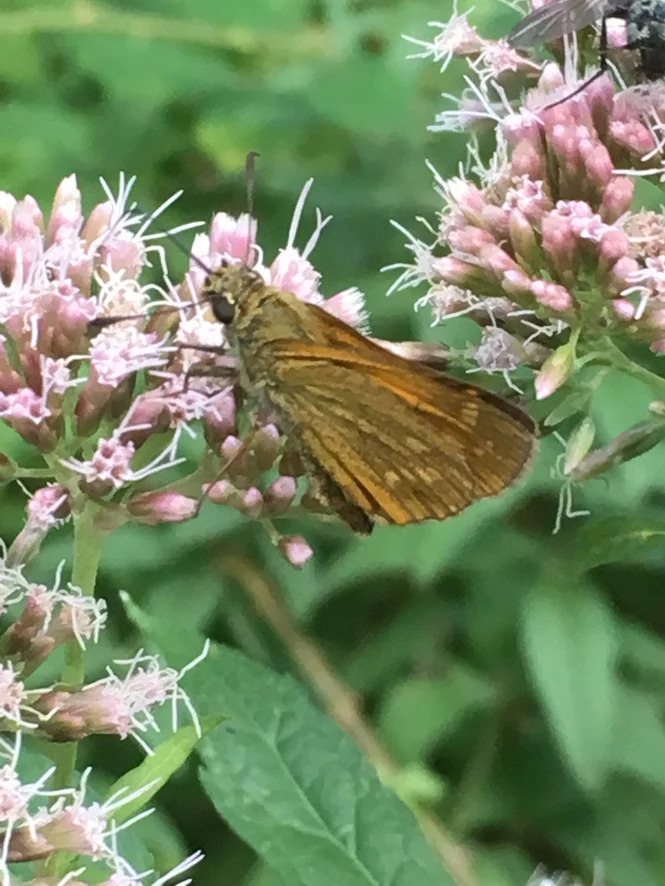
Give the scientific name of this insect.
Ochlodes sylvanus (also Ochlodes venata)
